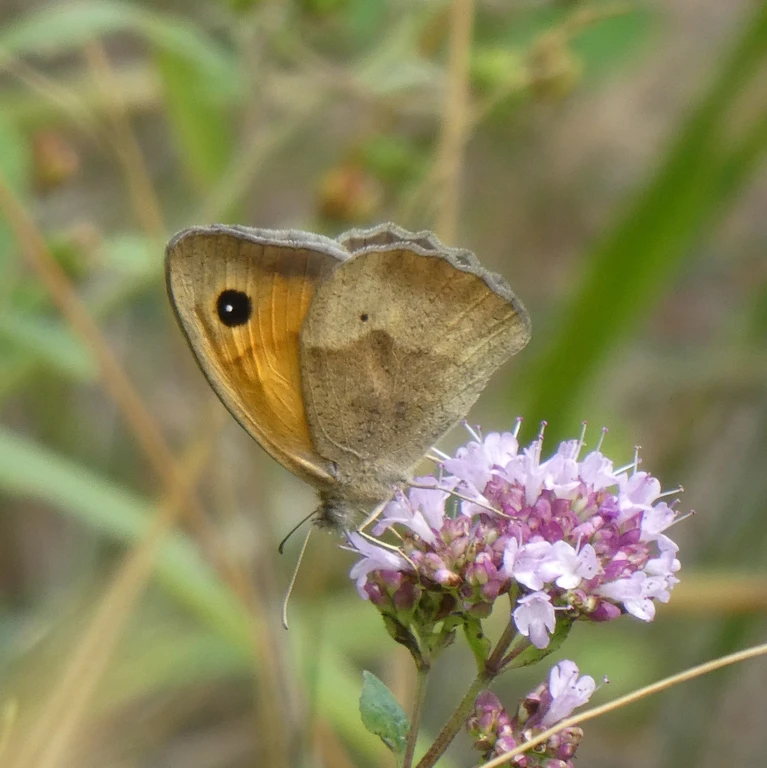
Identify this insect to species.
Maniola jurtina
